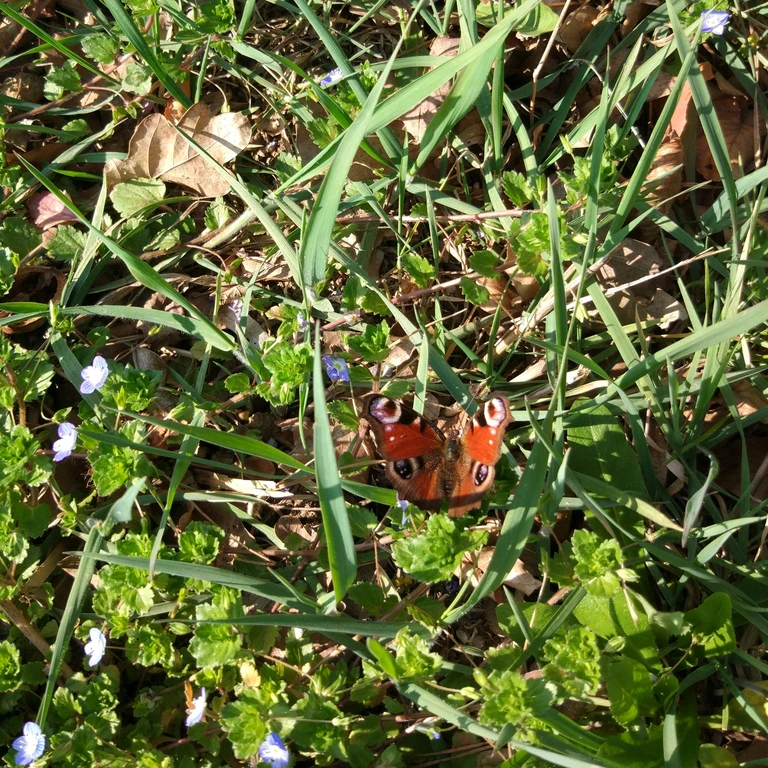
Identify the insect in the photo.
Aglais io
